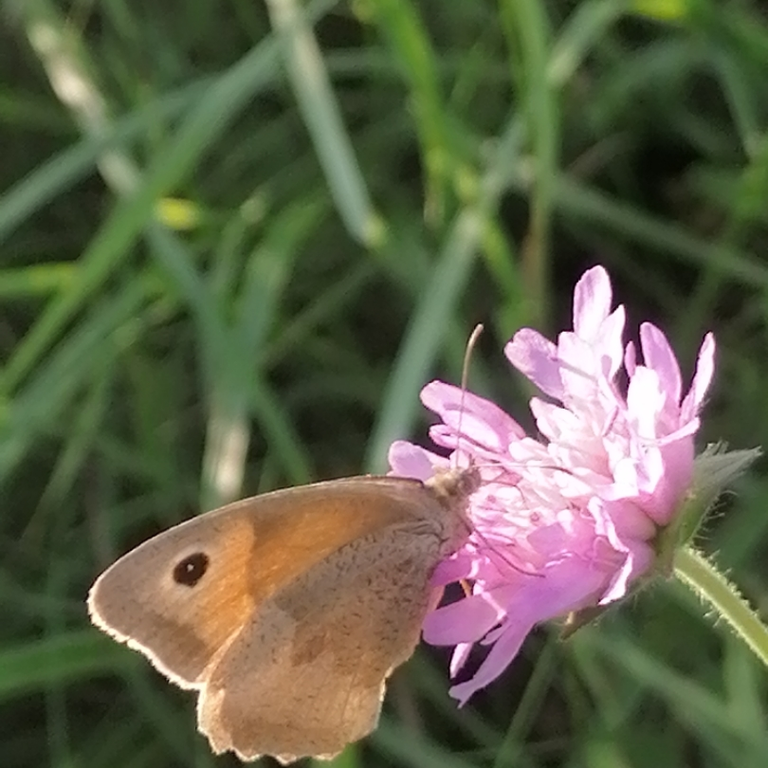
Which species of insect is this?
Maniola jurtina
